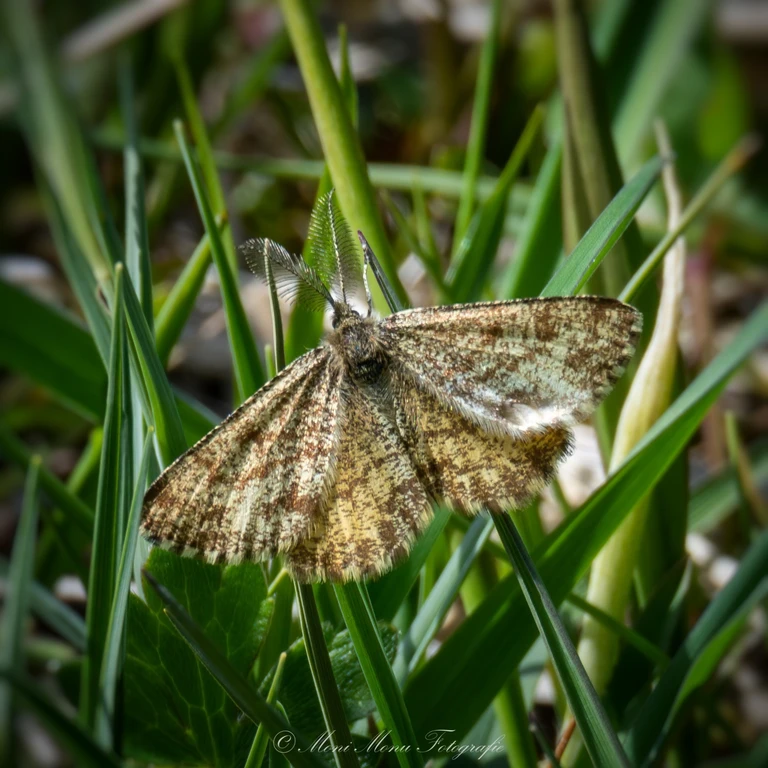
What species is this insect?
Ematurga atomaria
